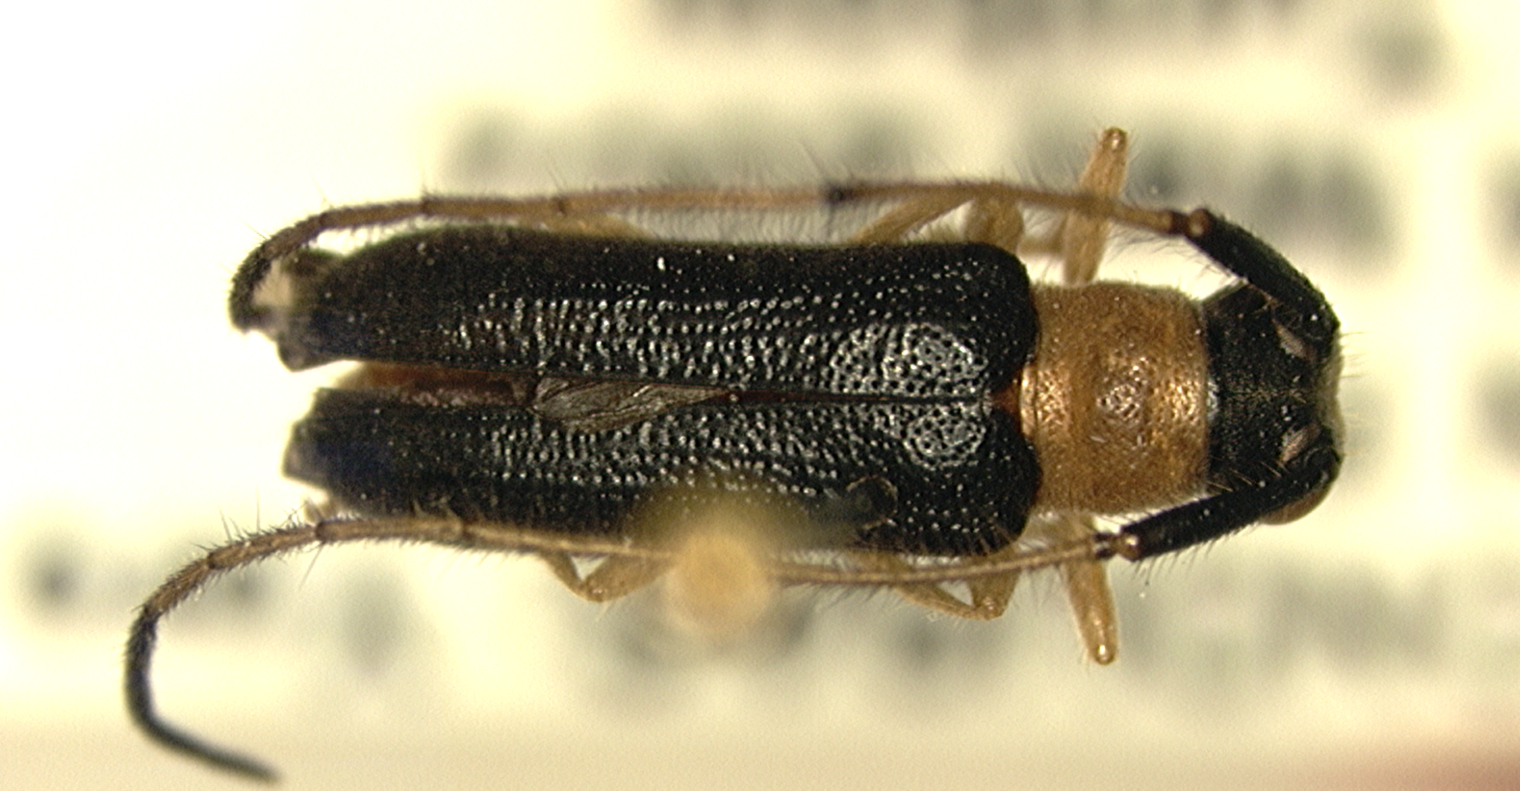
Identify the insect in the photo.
Eranina flaviventris (also Erana flaviventris)
